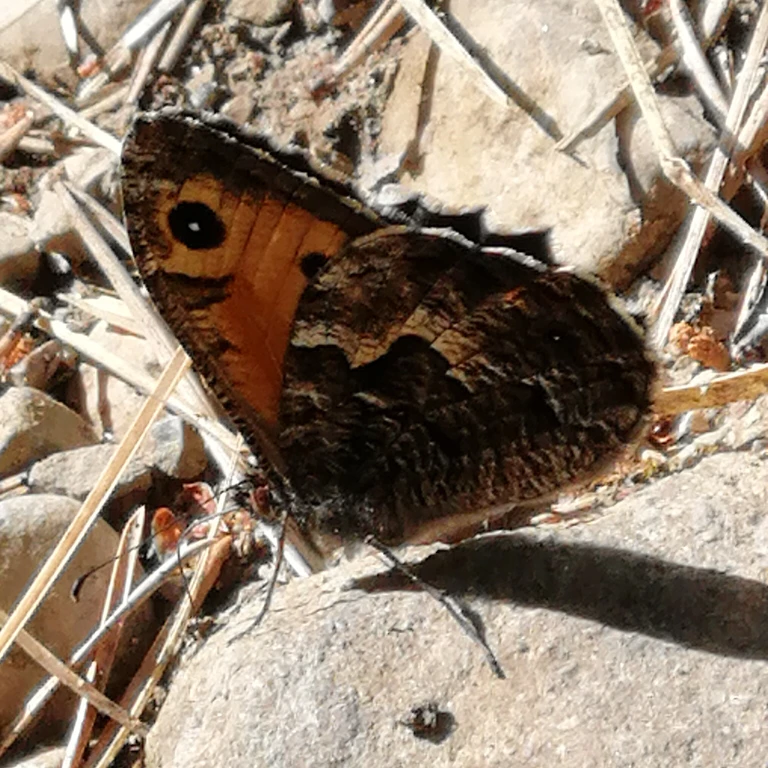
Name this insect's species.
Hipparchia semele
